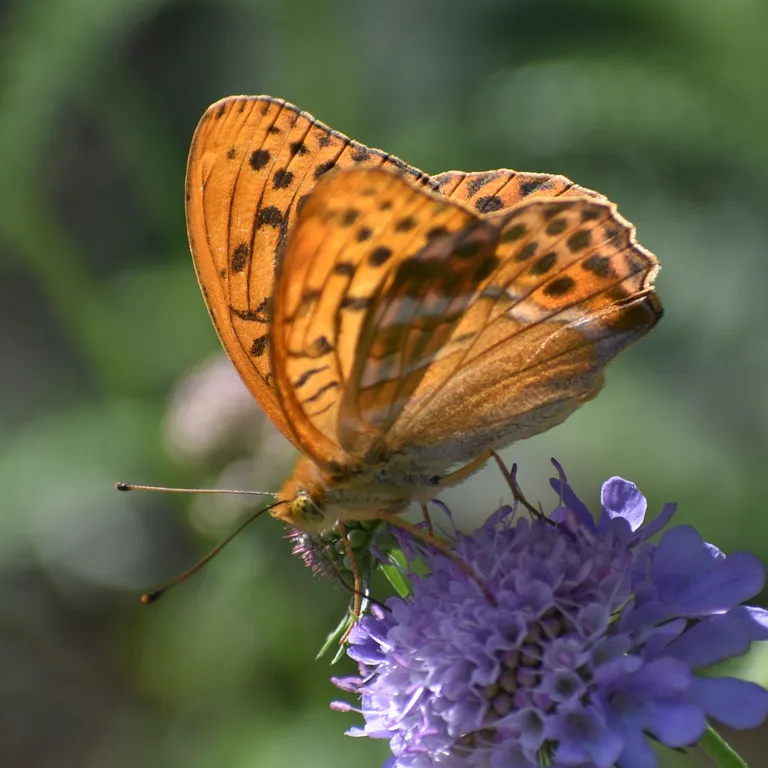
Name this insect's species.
Argynnis paphia
